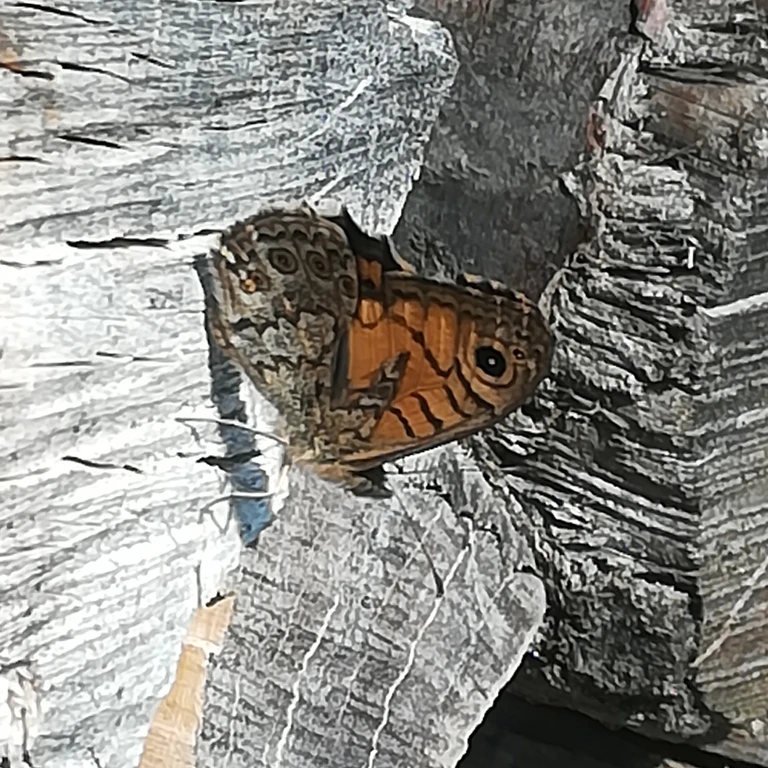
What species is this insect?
Lasiommata megera (also Pararge megera)
